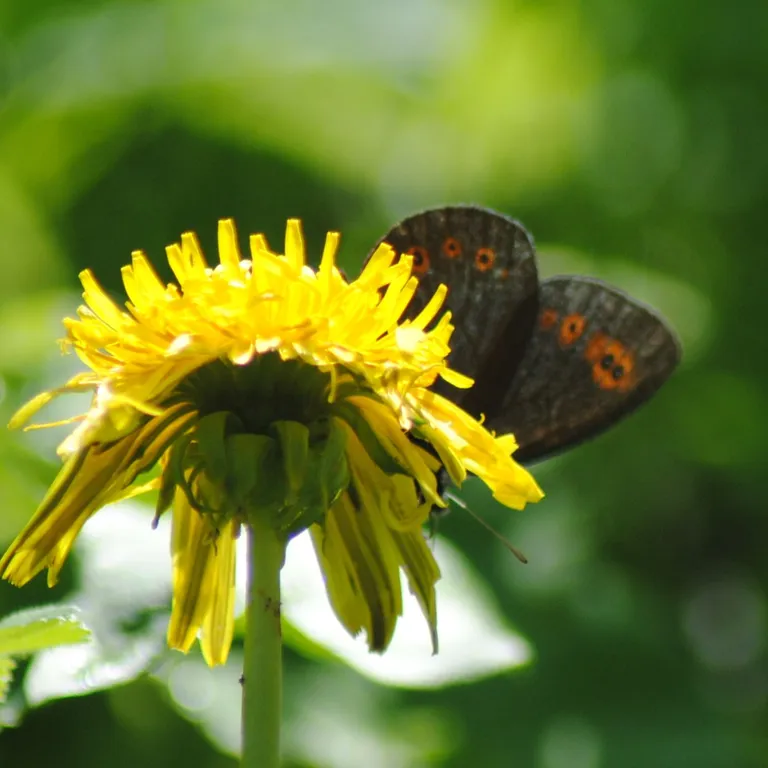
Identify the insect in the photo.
Erebia medusa
